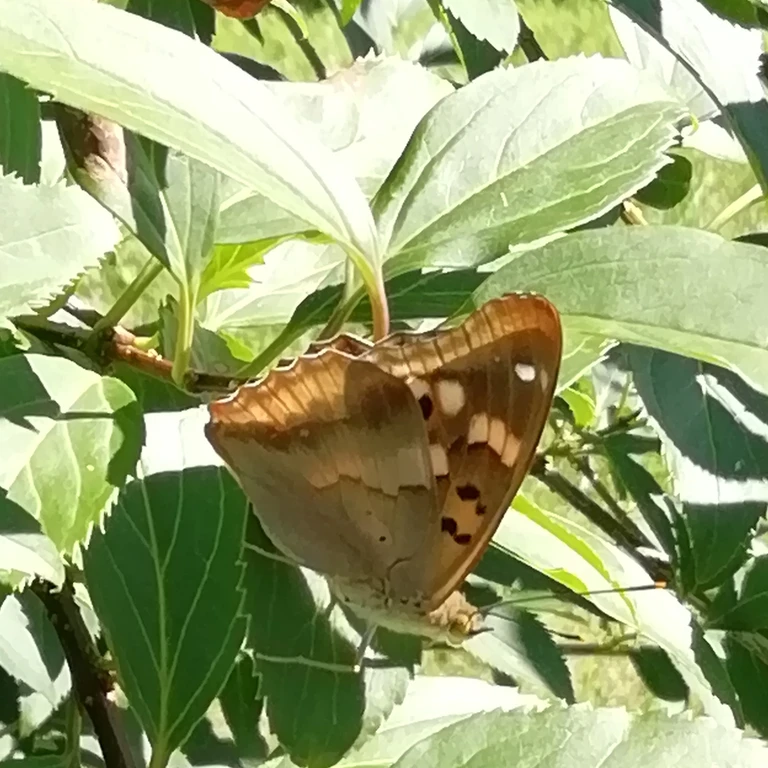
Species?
Apatura ilia
